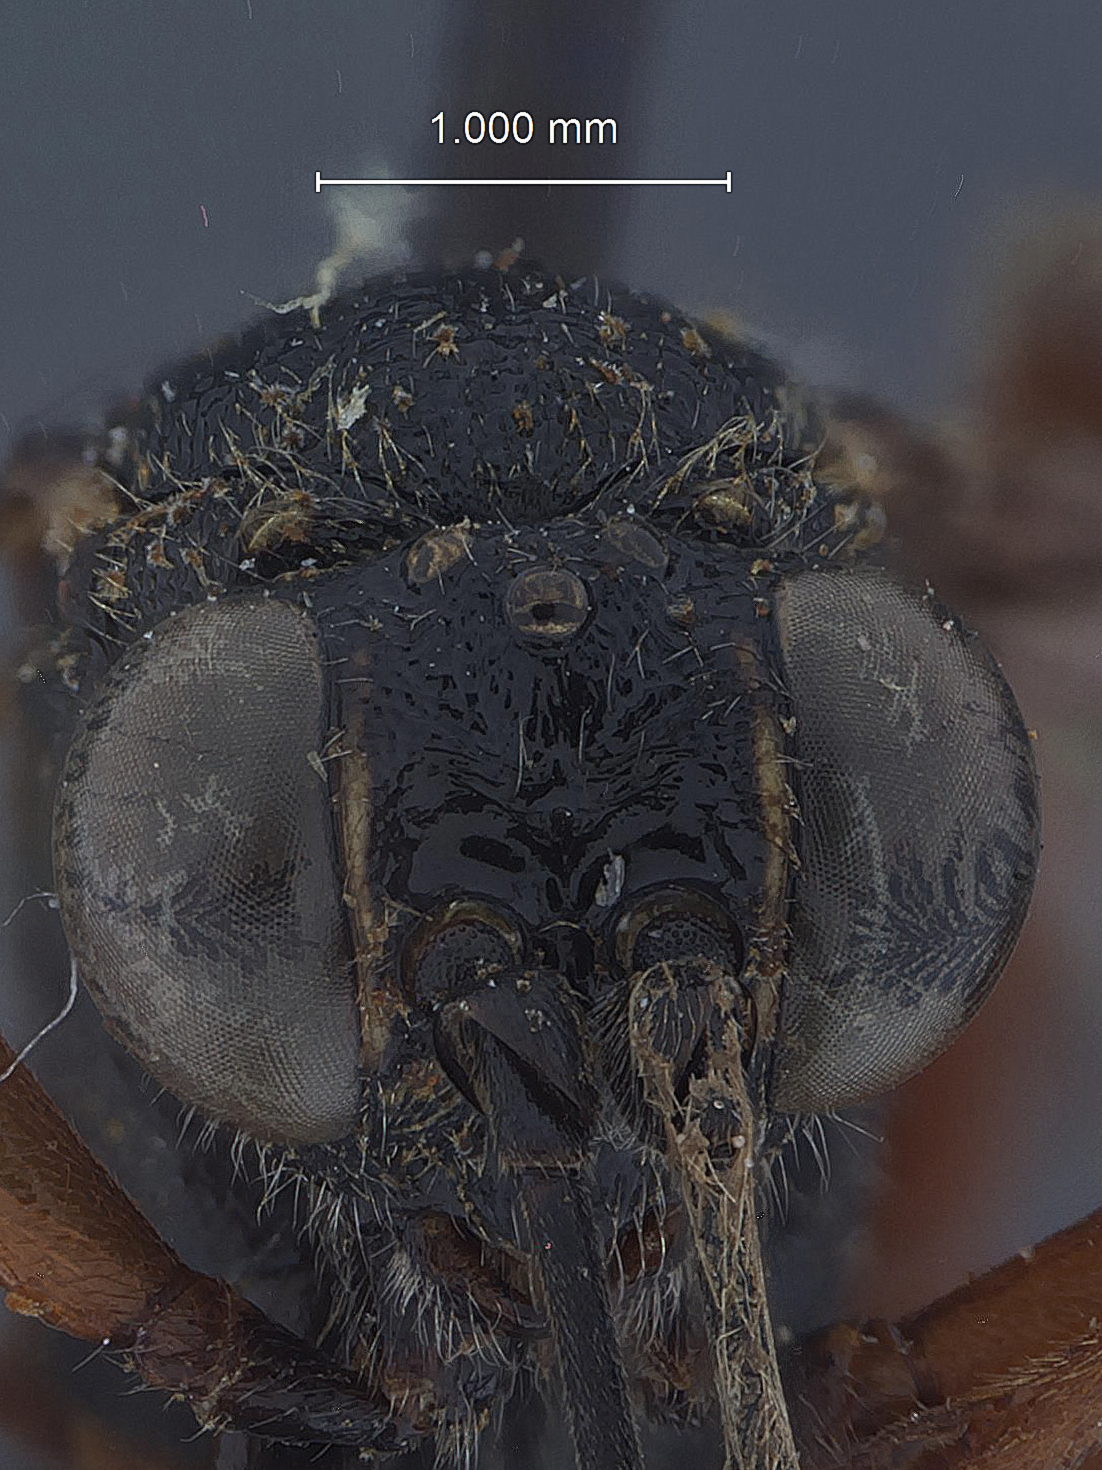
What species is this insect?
Mesostenus versicolor
